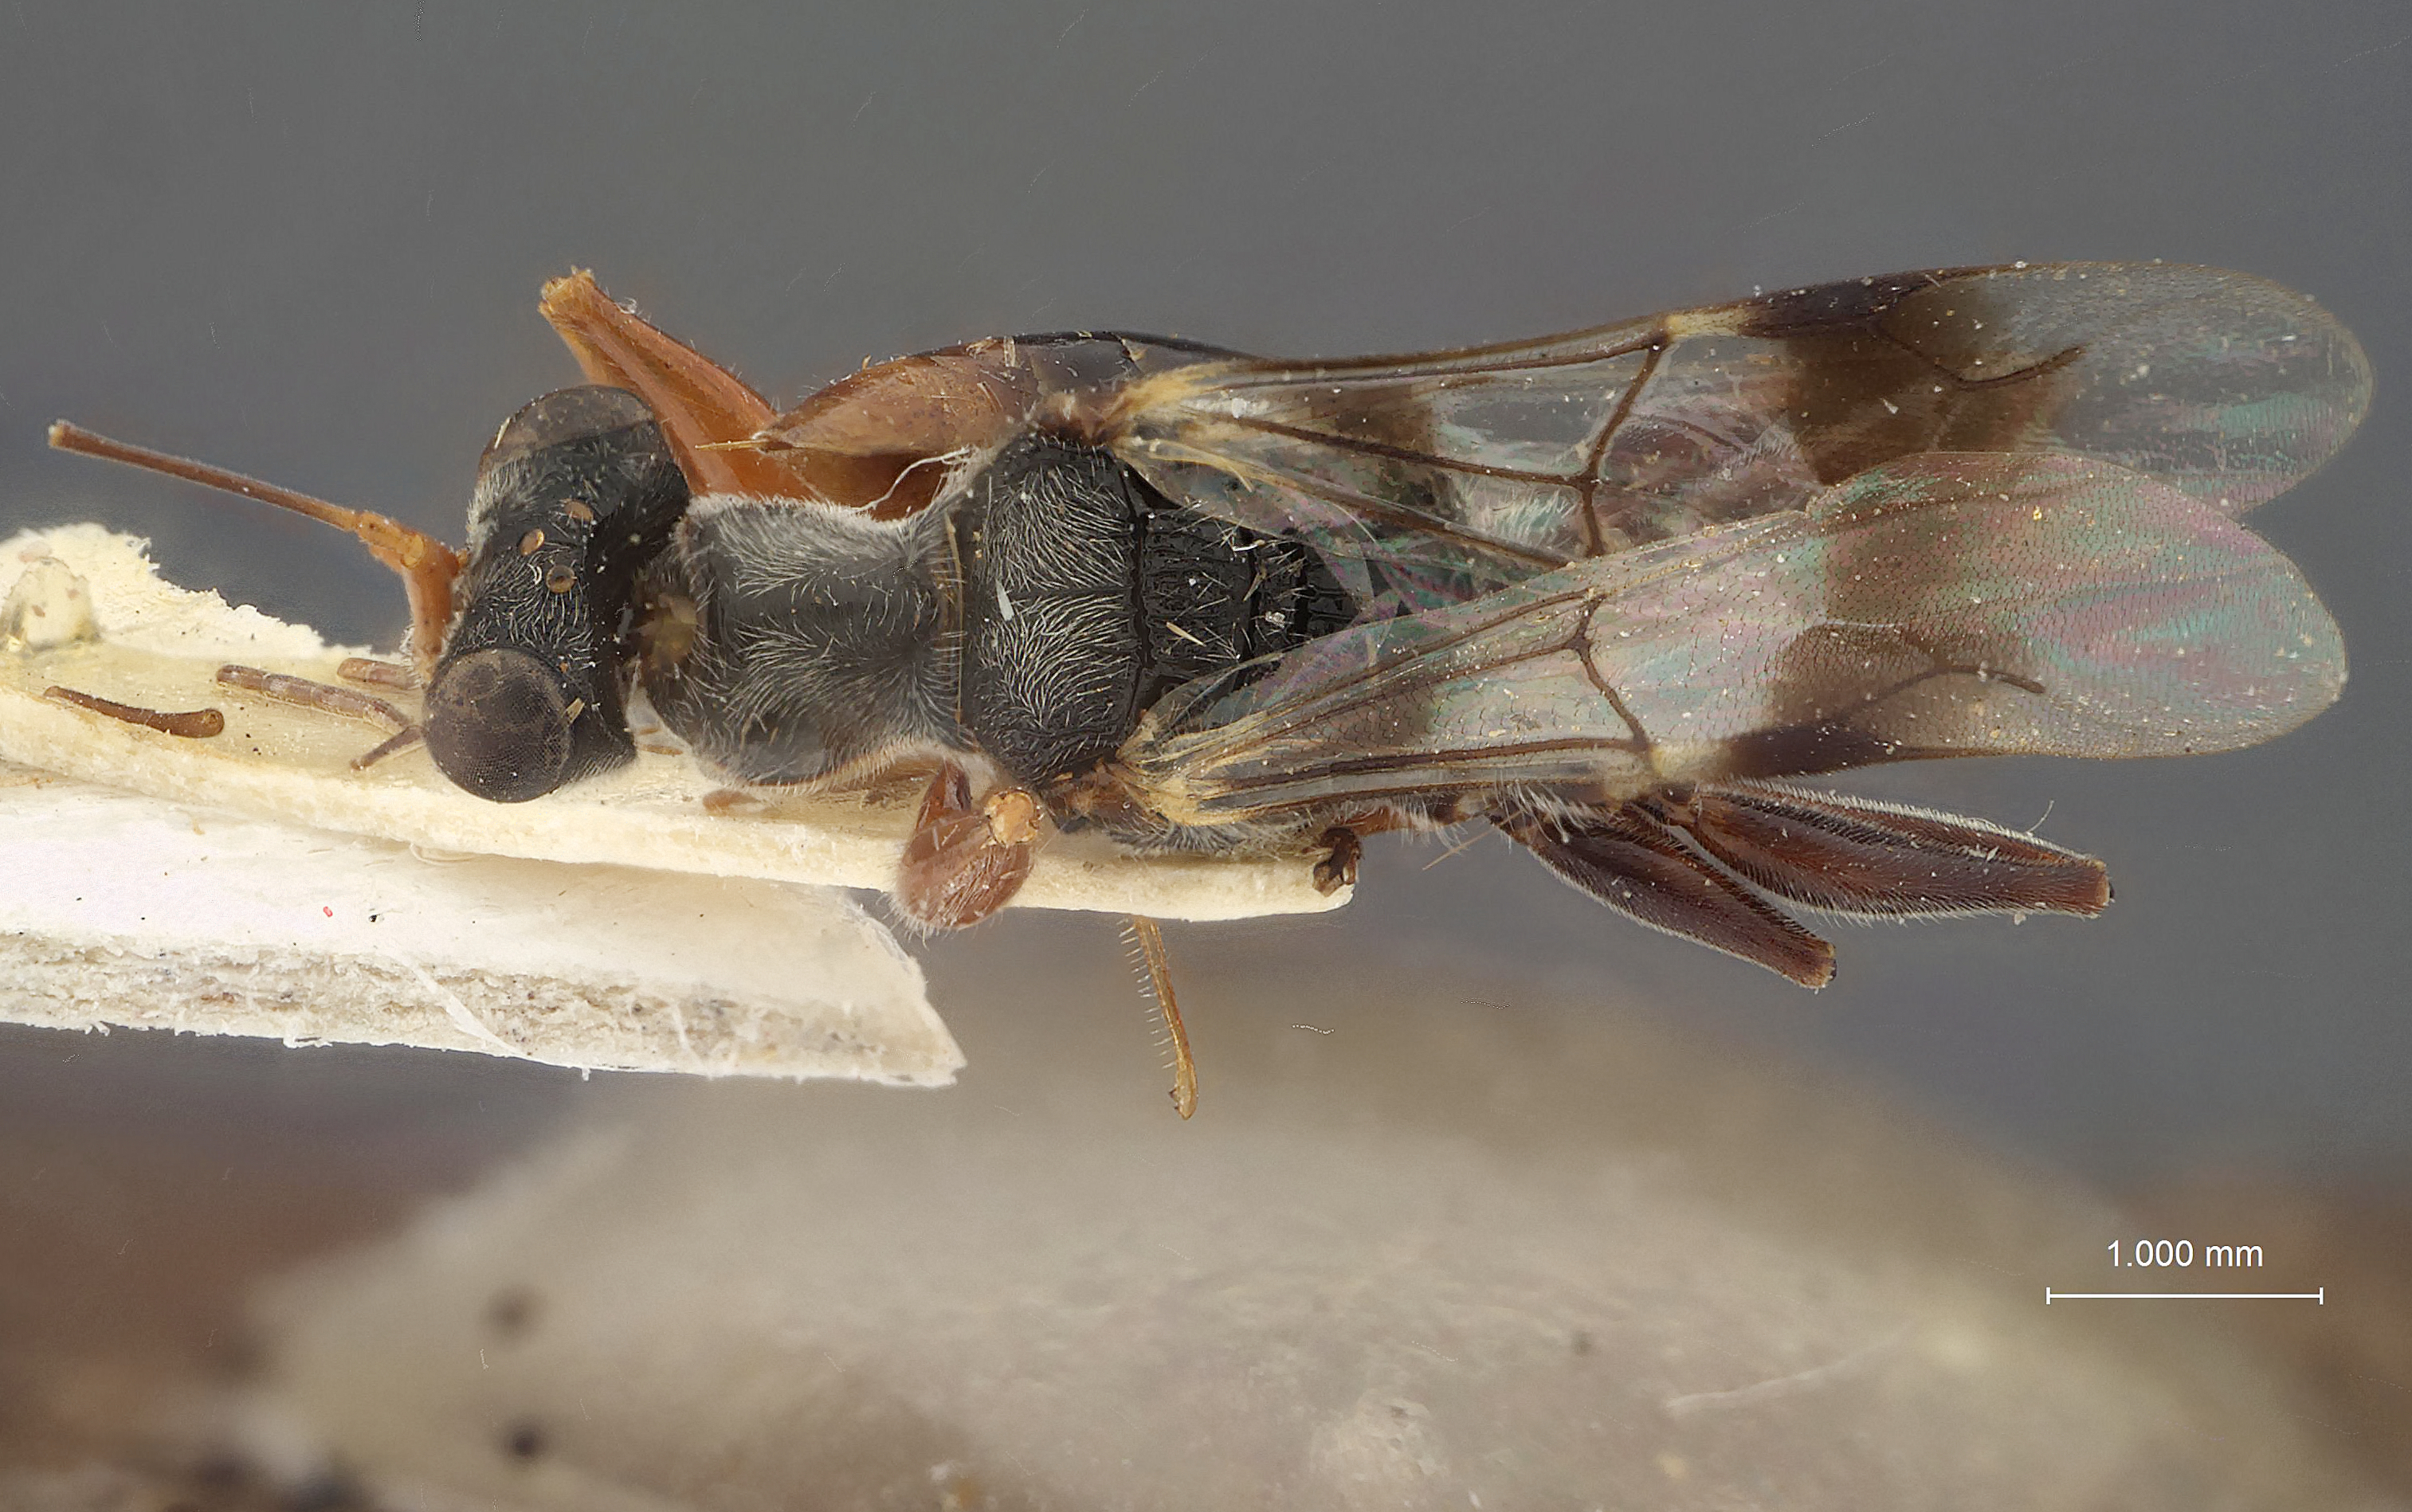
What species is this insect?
Mesodryinus ruficauda
